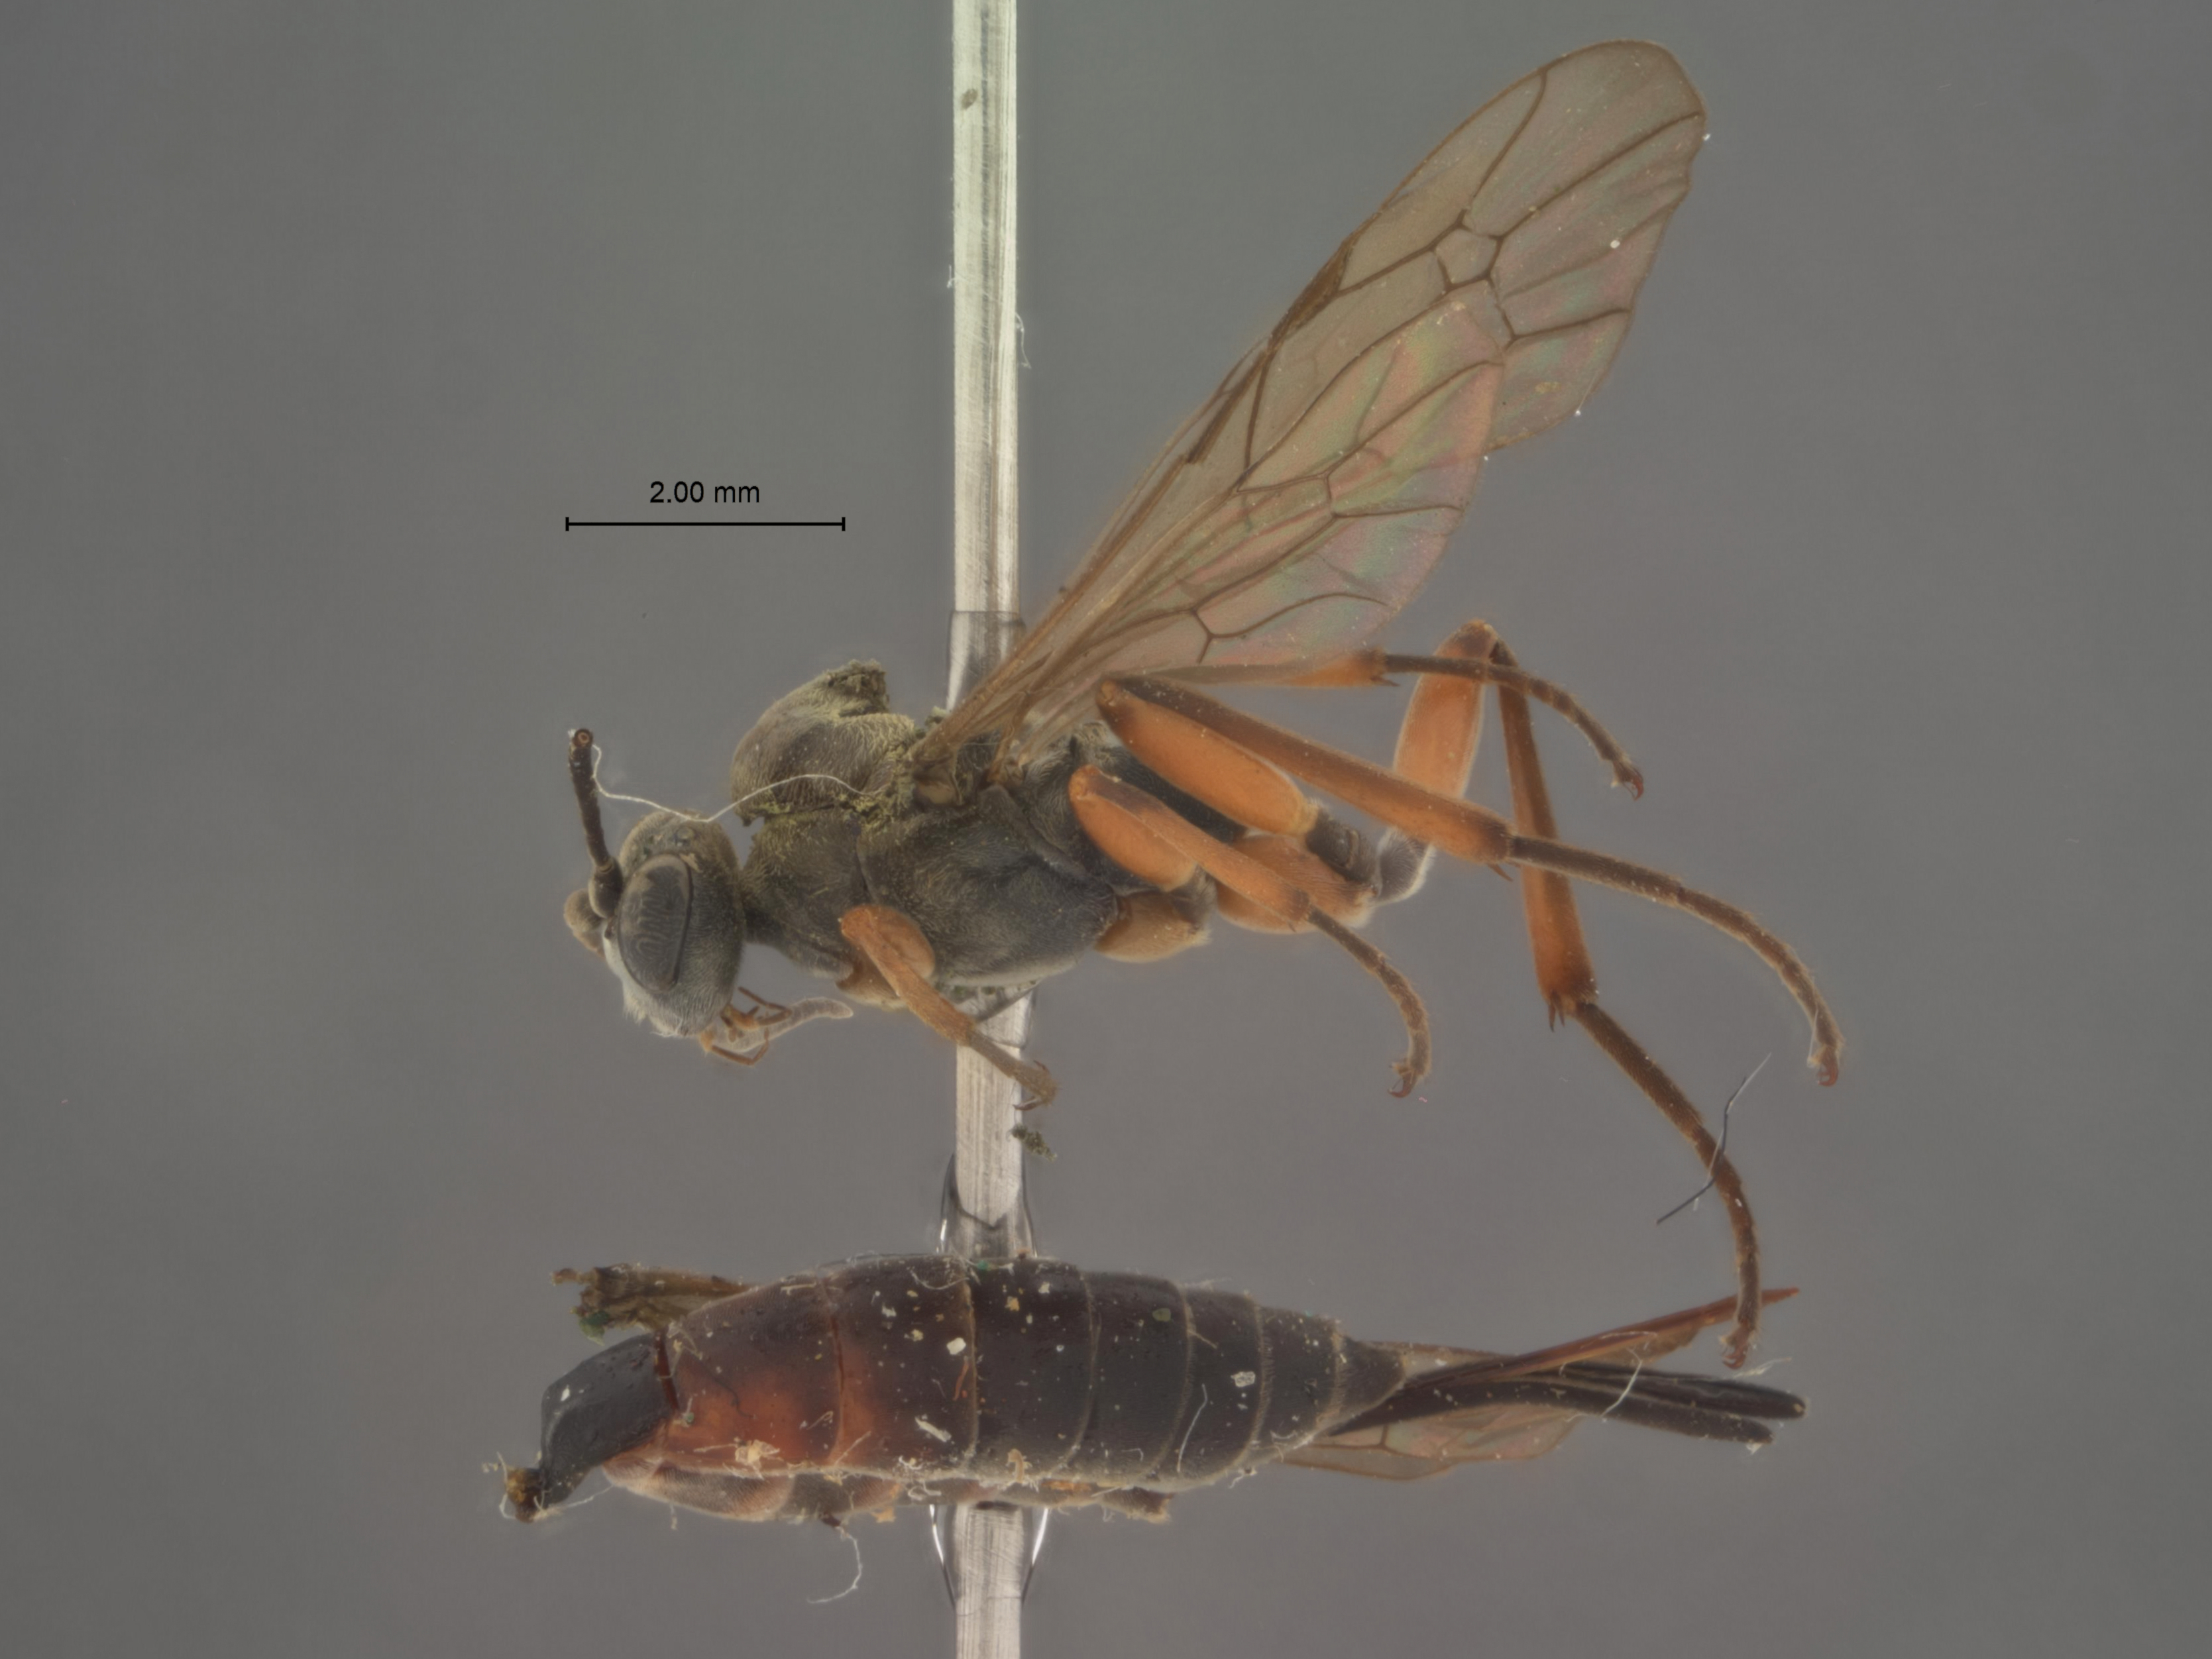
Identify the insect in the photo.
Trichestema helcostizoides
